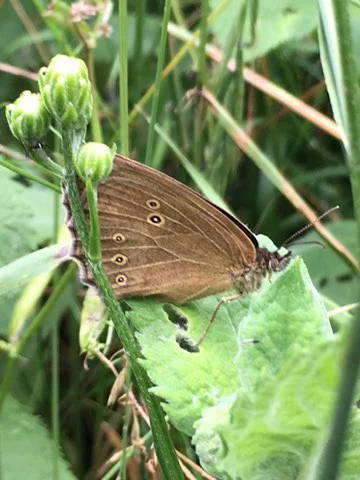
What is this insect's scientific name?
Aphantopus hyperantus
